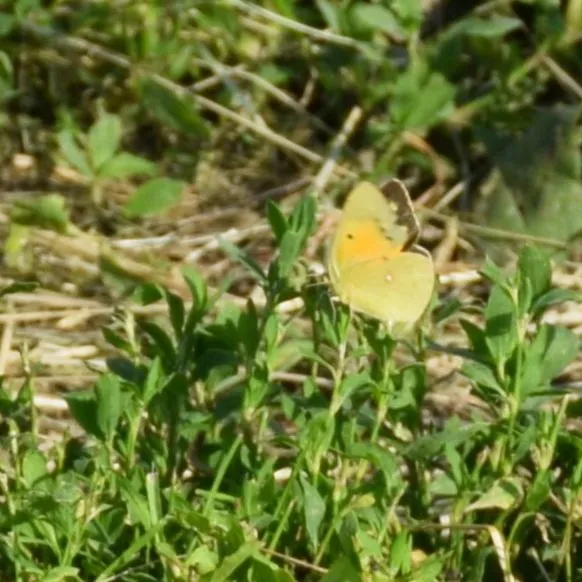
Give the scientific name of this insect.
Colias croceus
